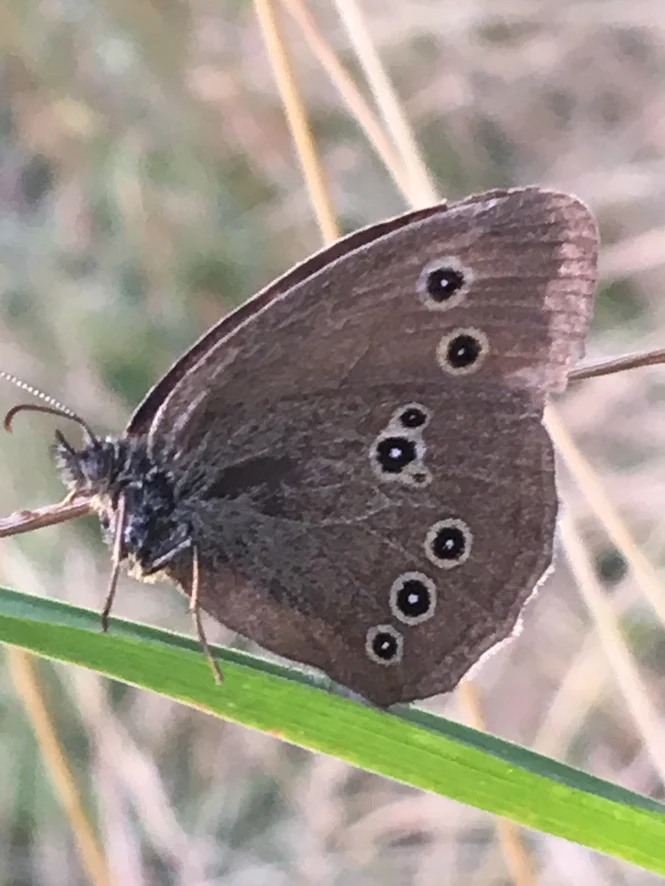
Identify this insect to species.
Aphantopus hyperantus
